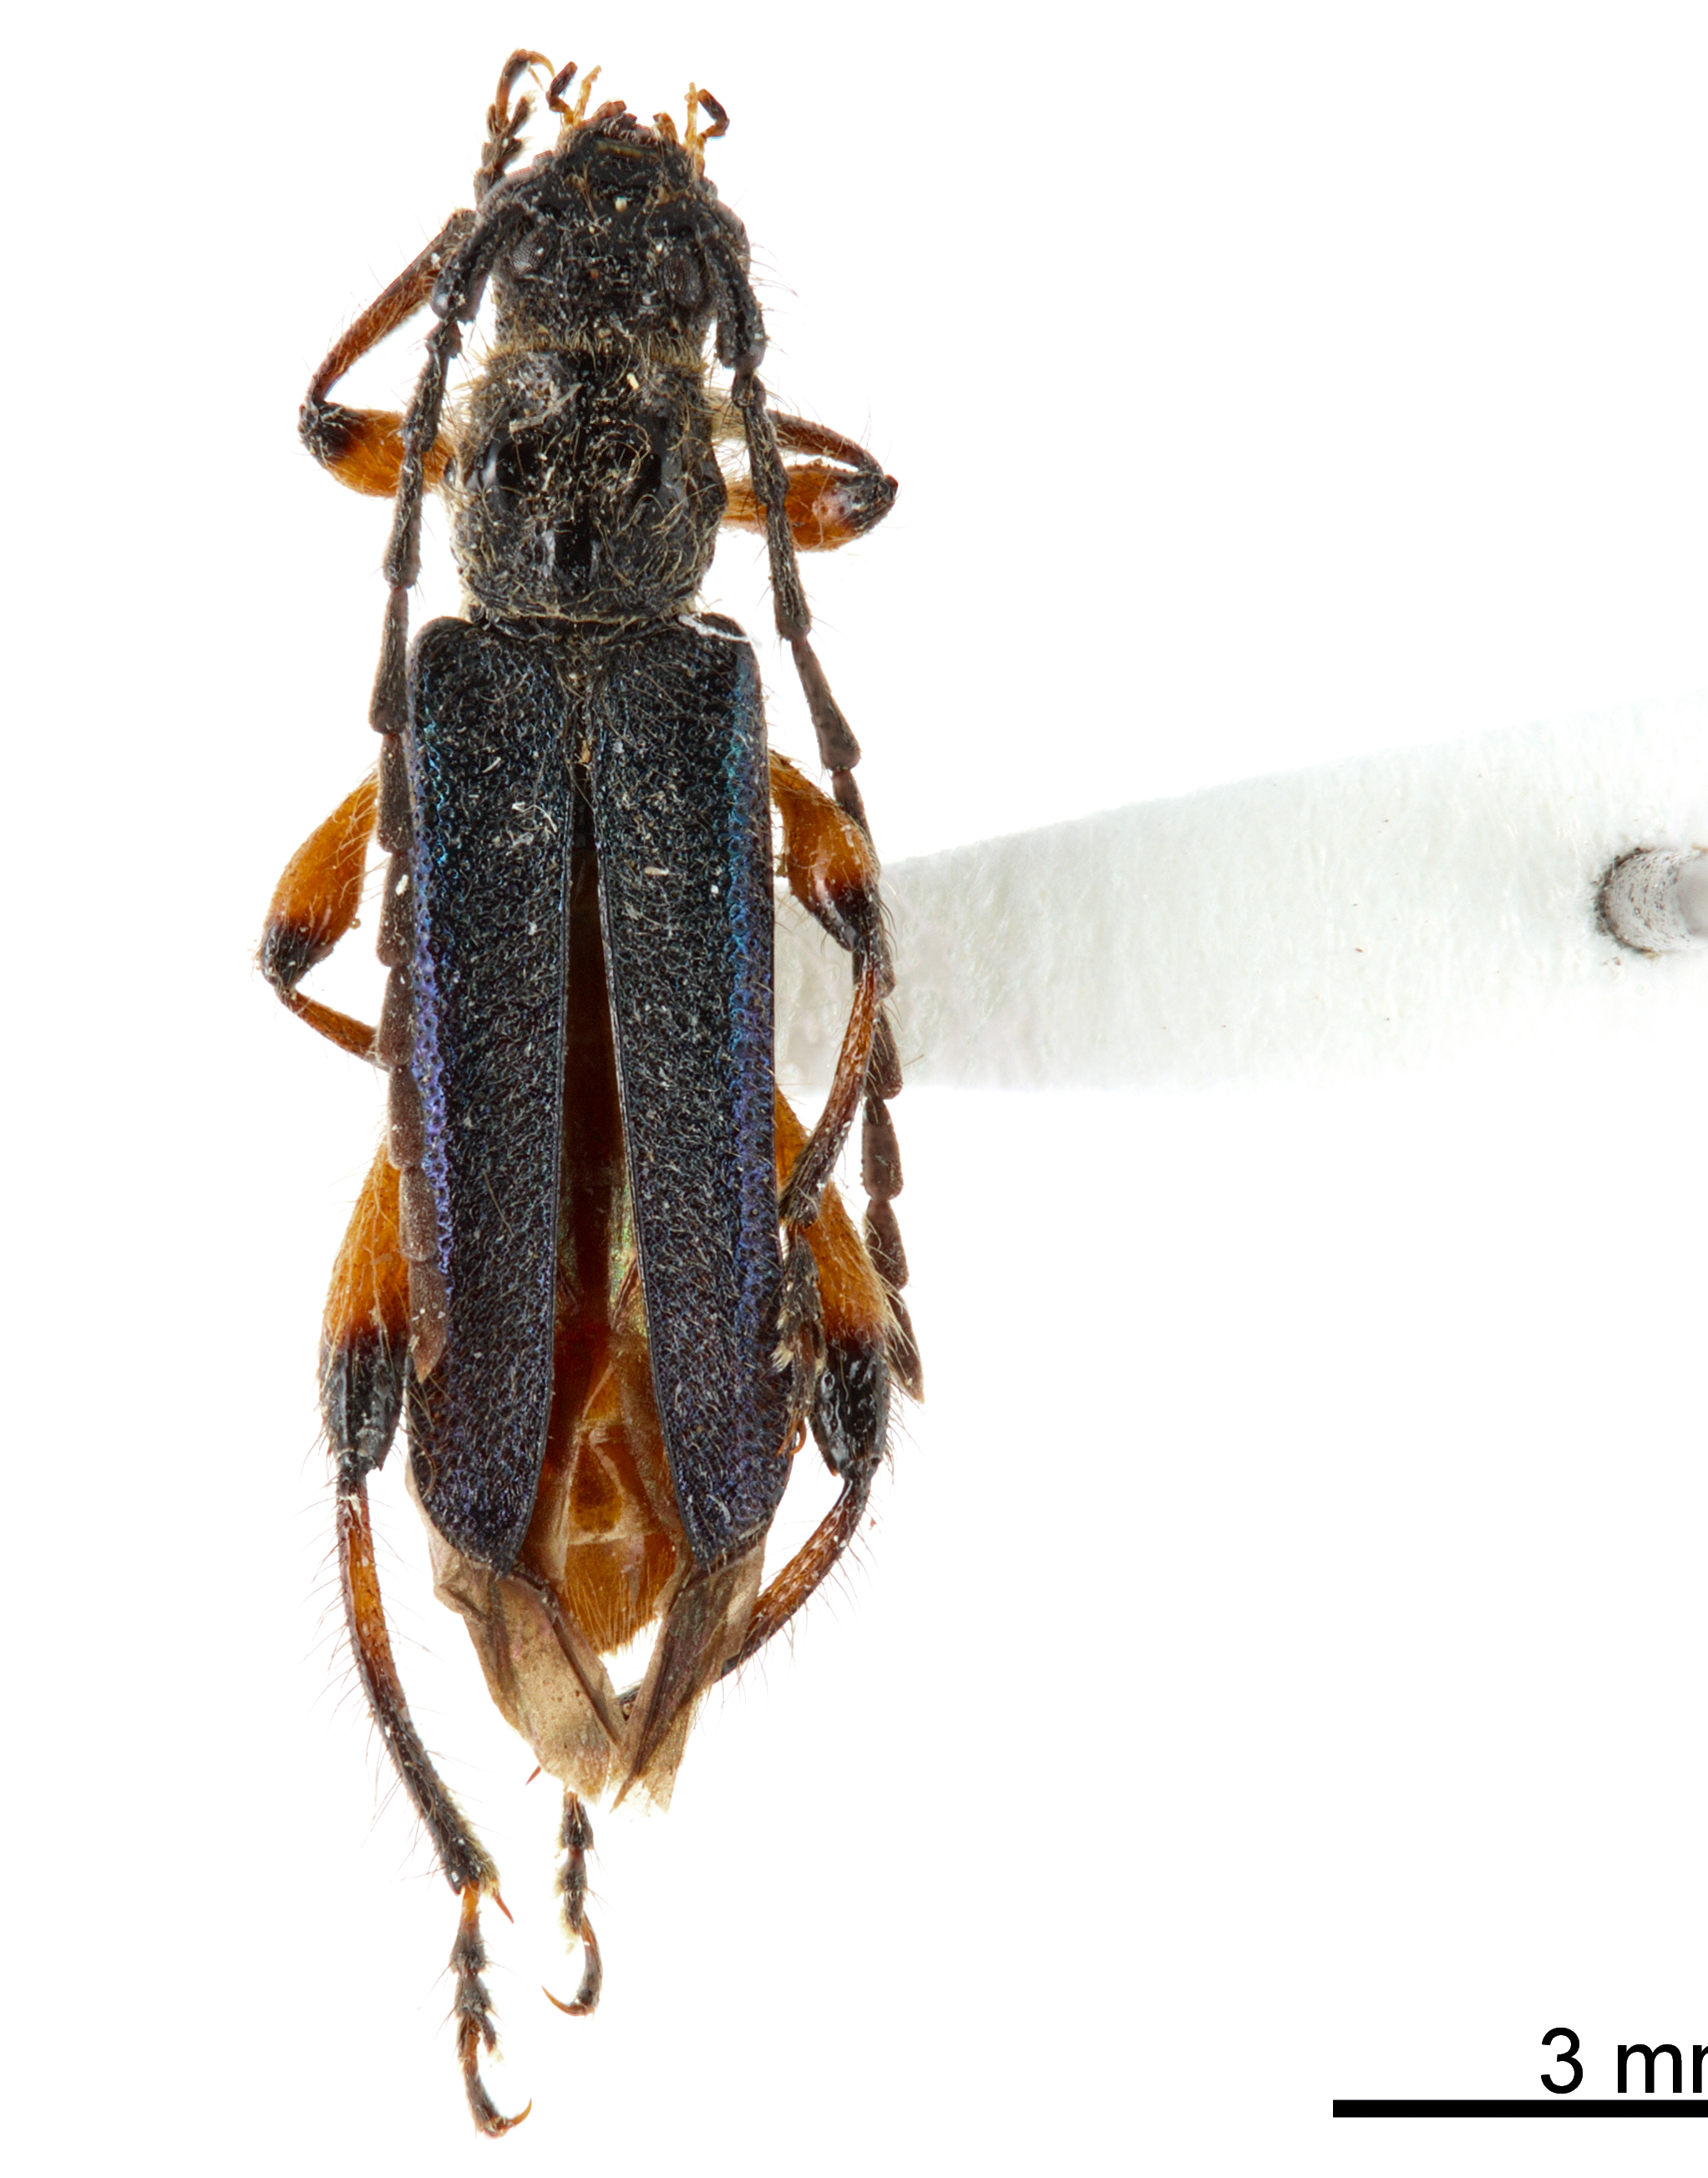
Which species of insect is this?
Callimus cyanipennis
